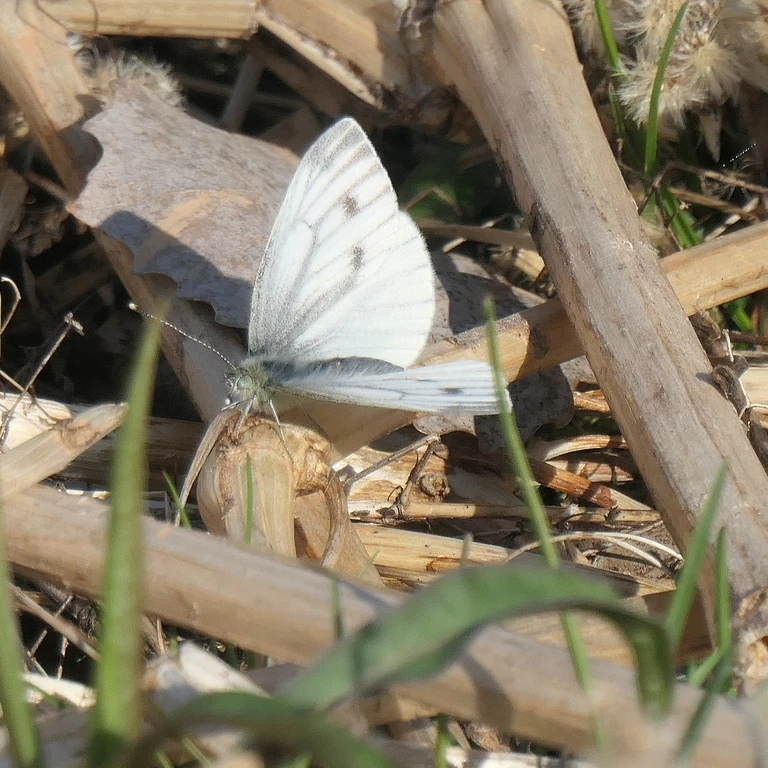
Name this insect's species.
Pieris napi
